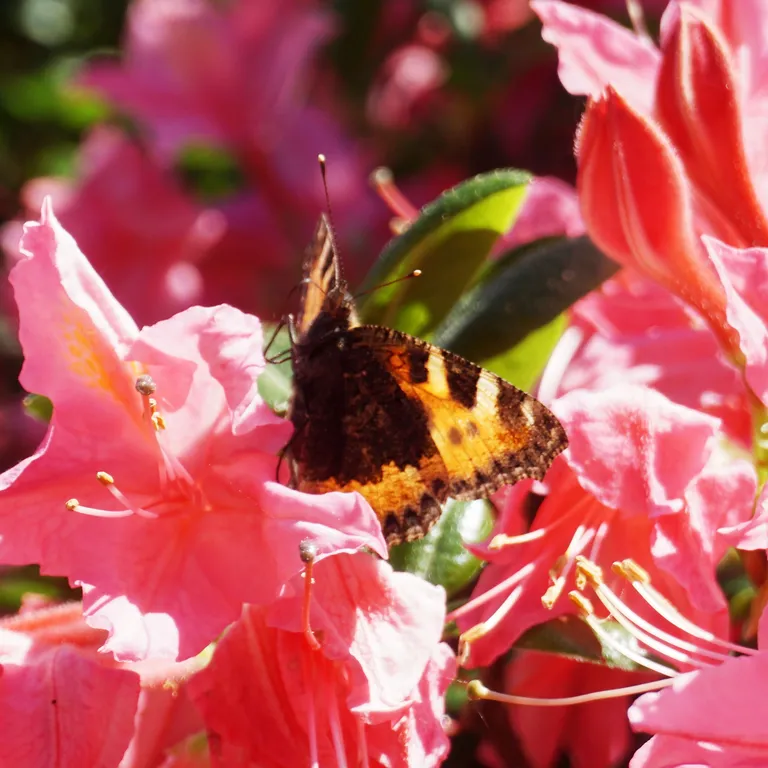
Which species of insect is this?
Aglais urticae
